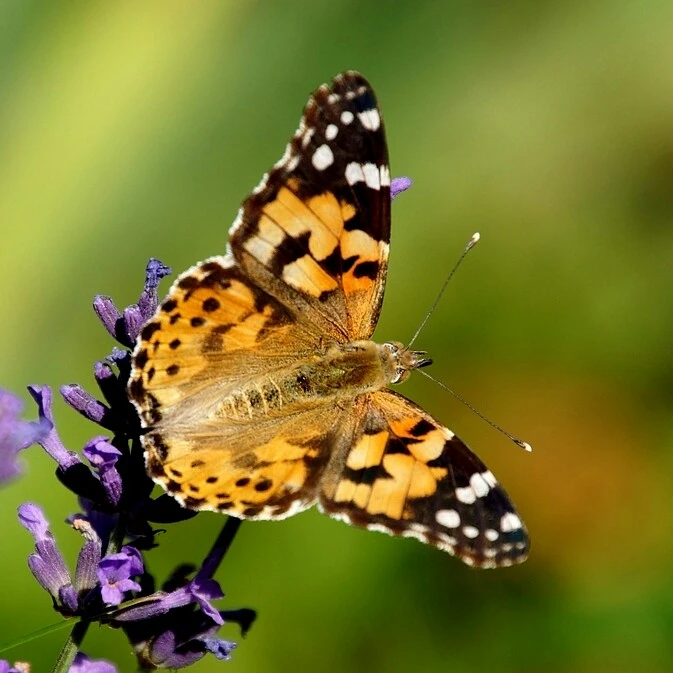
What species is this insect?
Vanessa cardui
